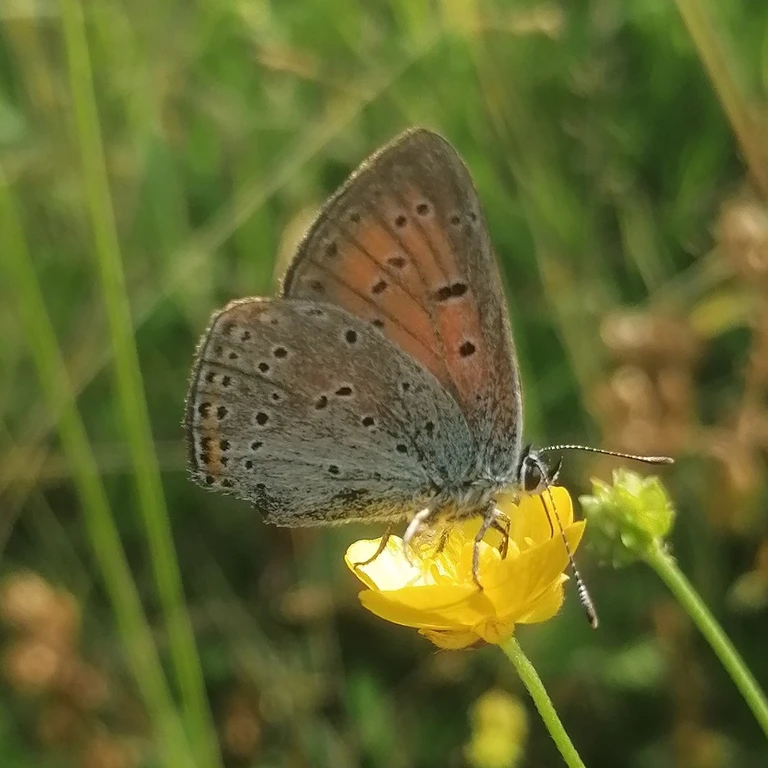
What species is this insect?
Lycaena hippothoe (also Palaeochrysophanus hippothoe)
